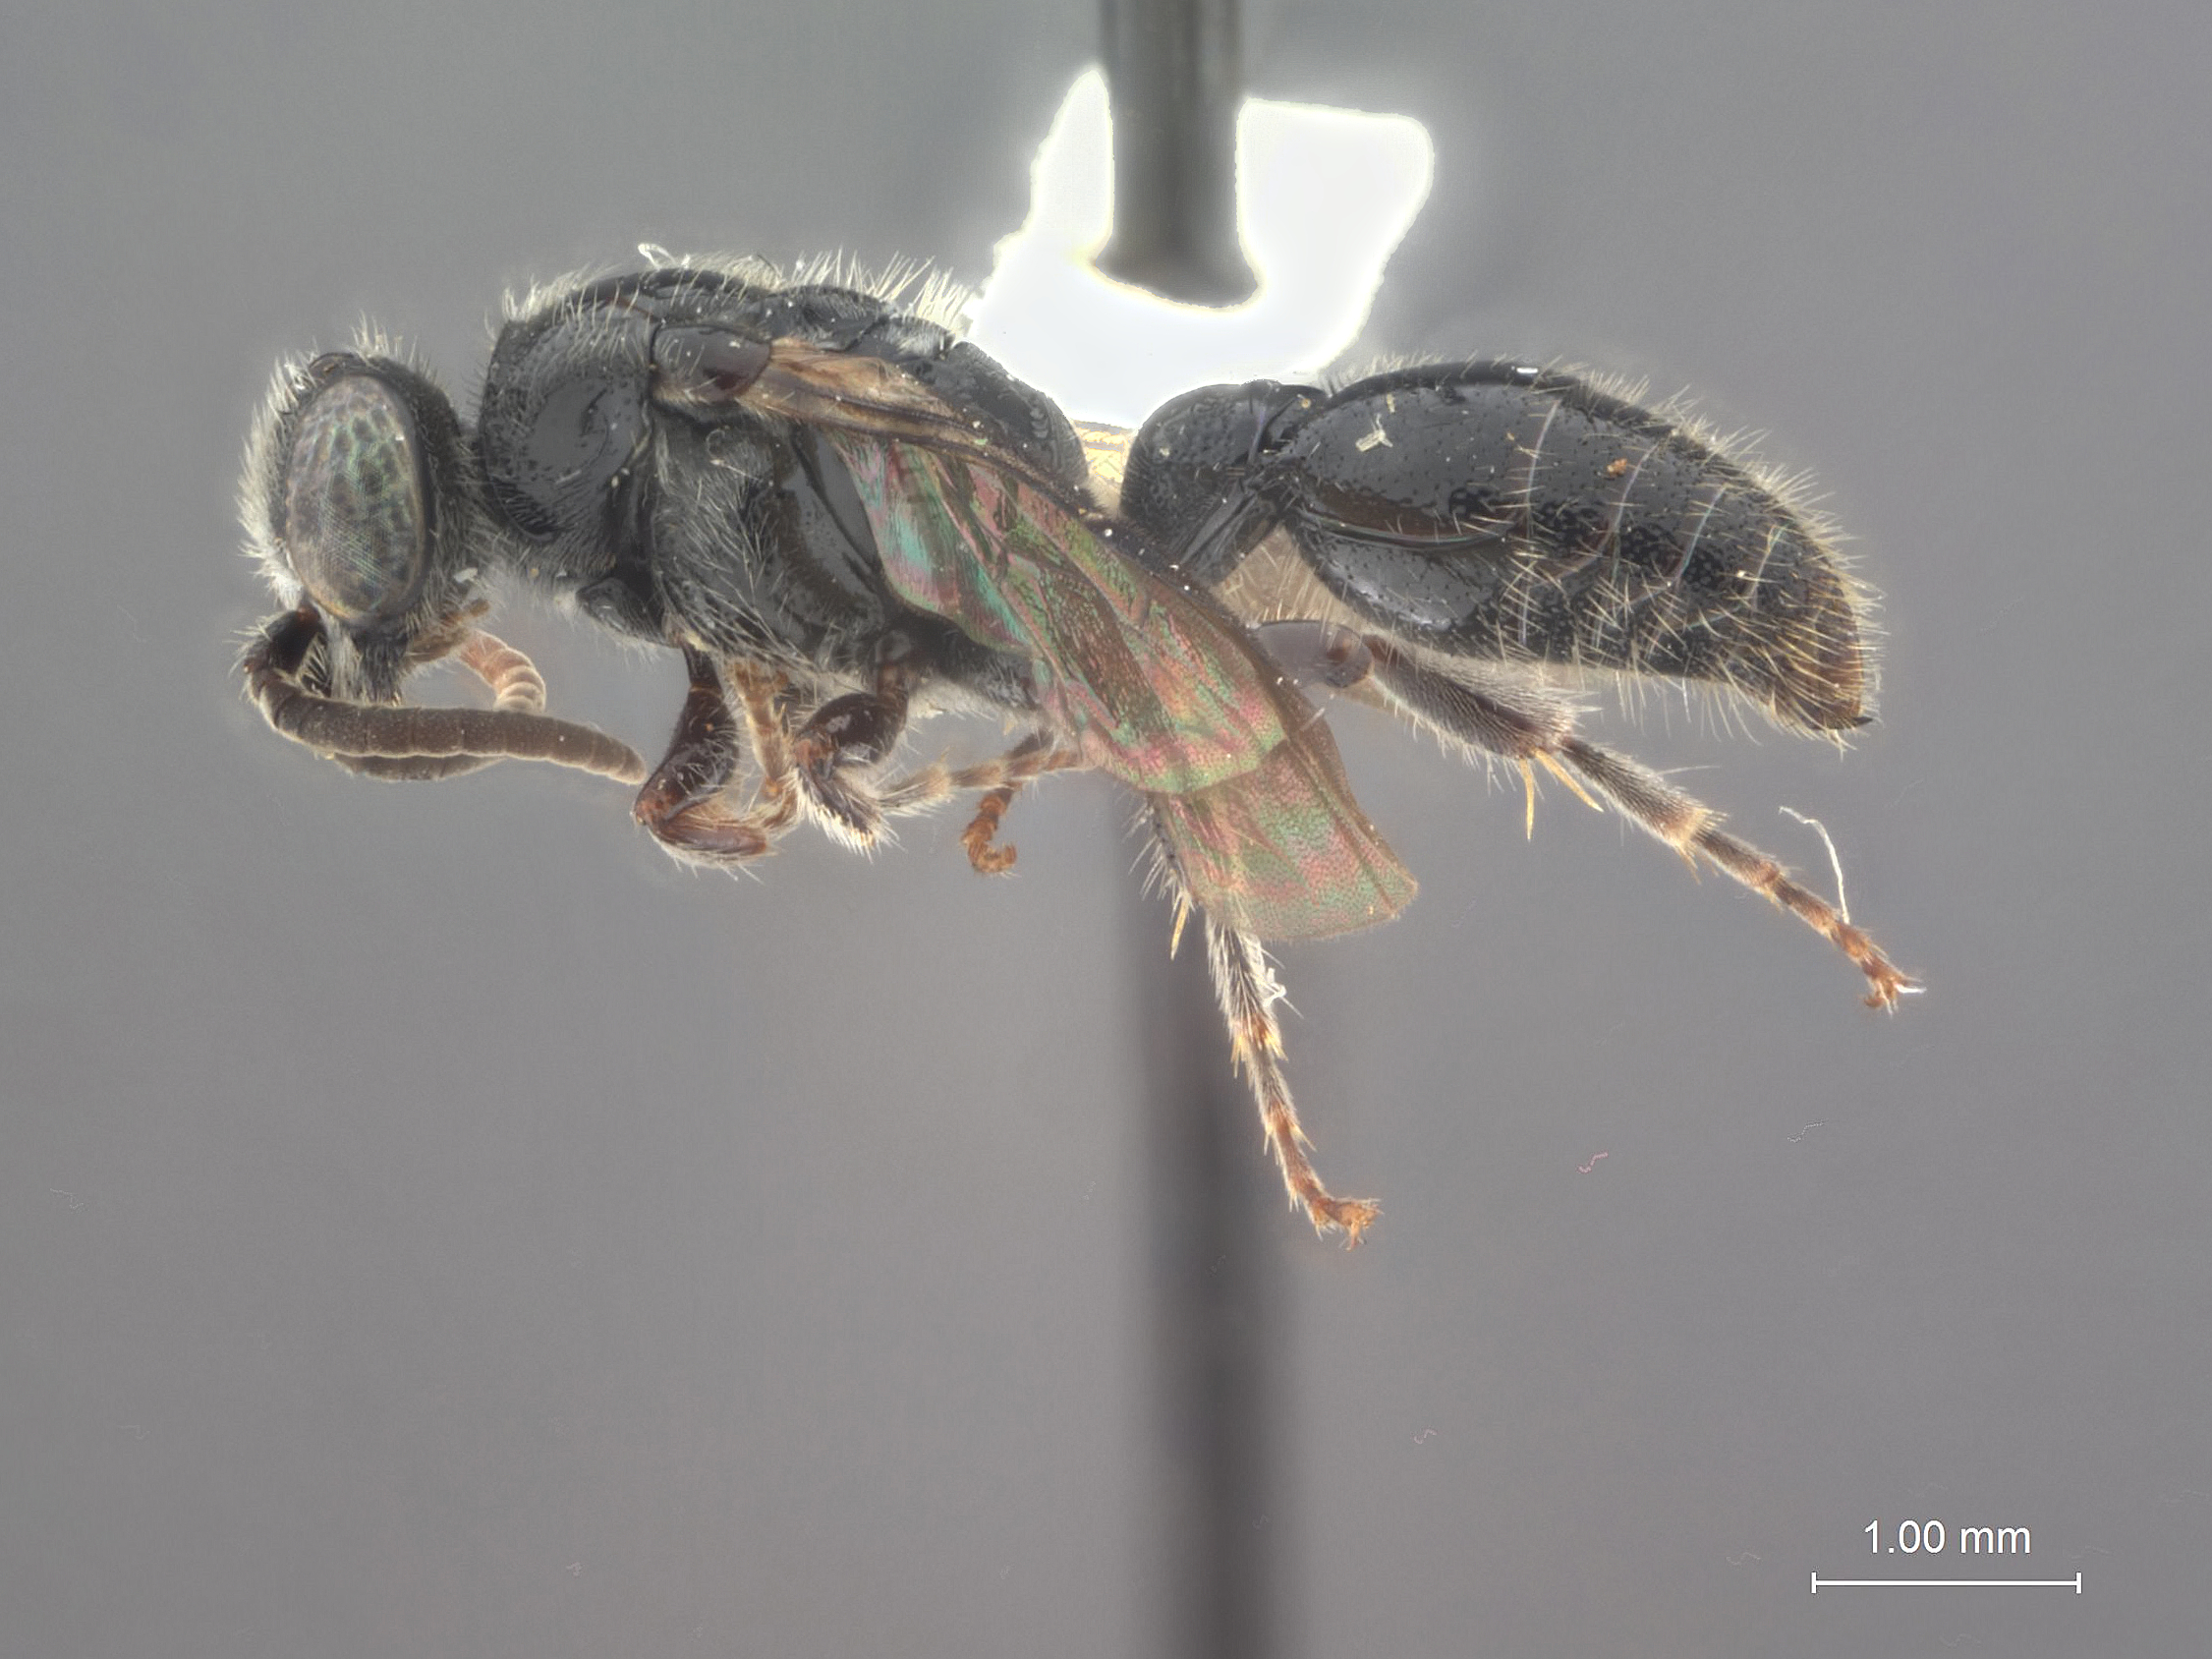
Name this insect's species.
Tiphia grenada
